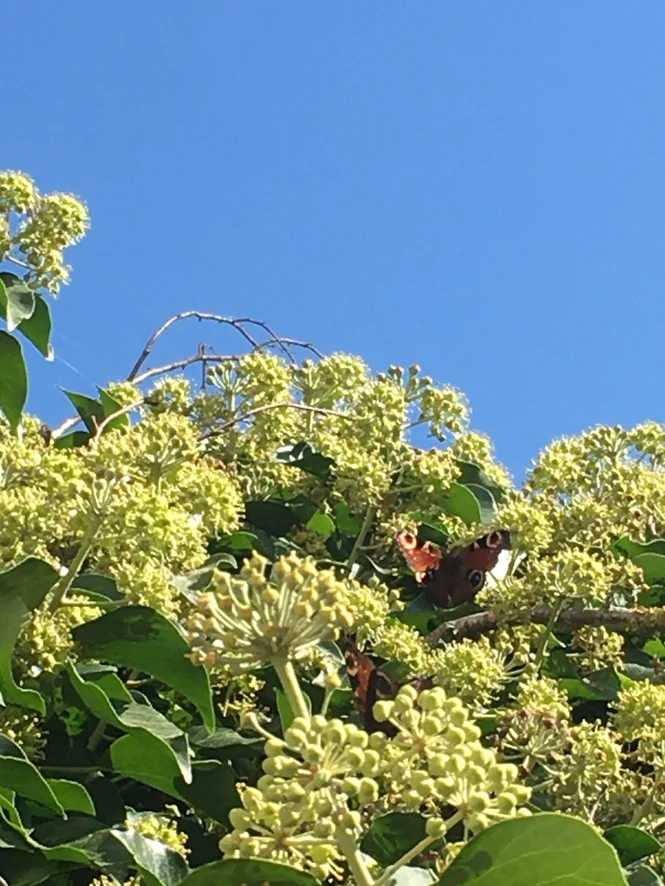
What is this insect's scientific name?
Aglais io
